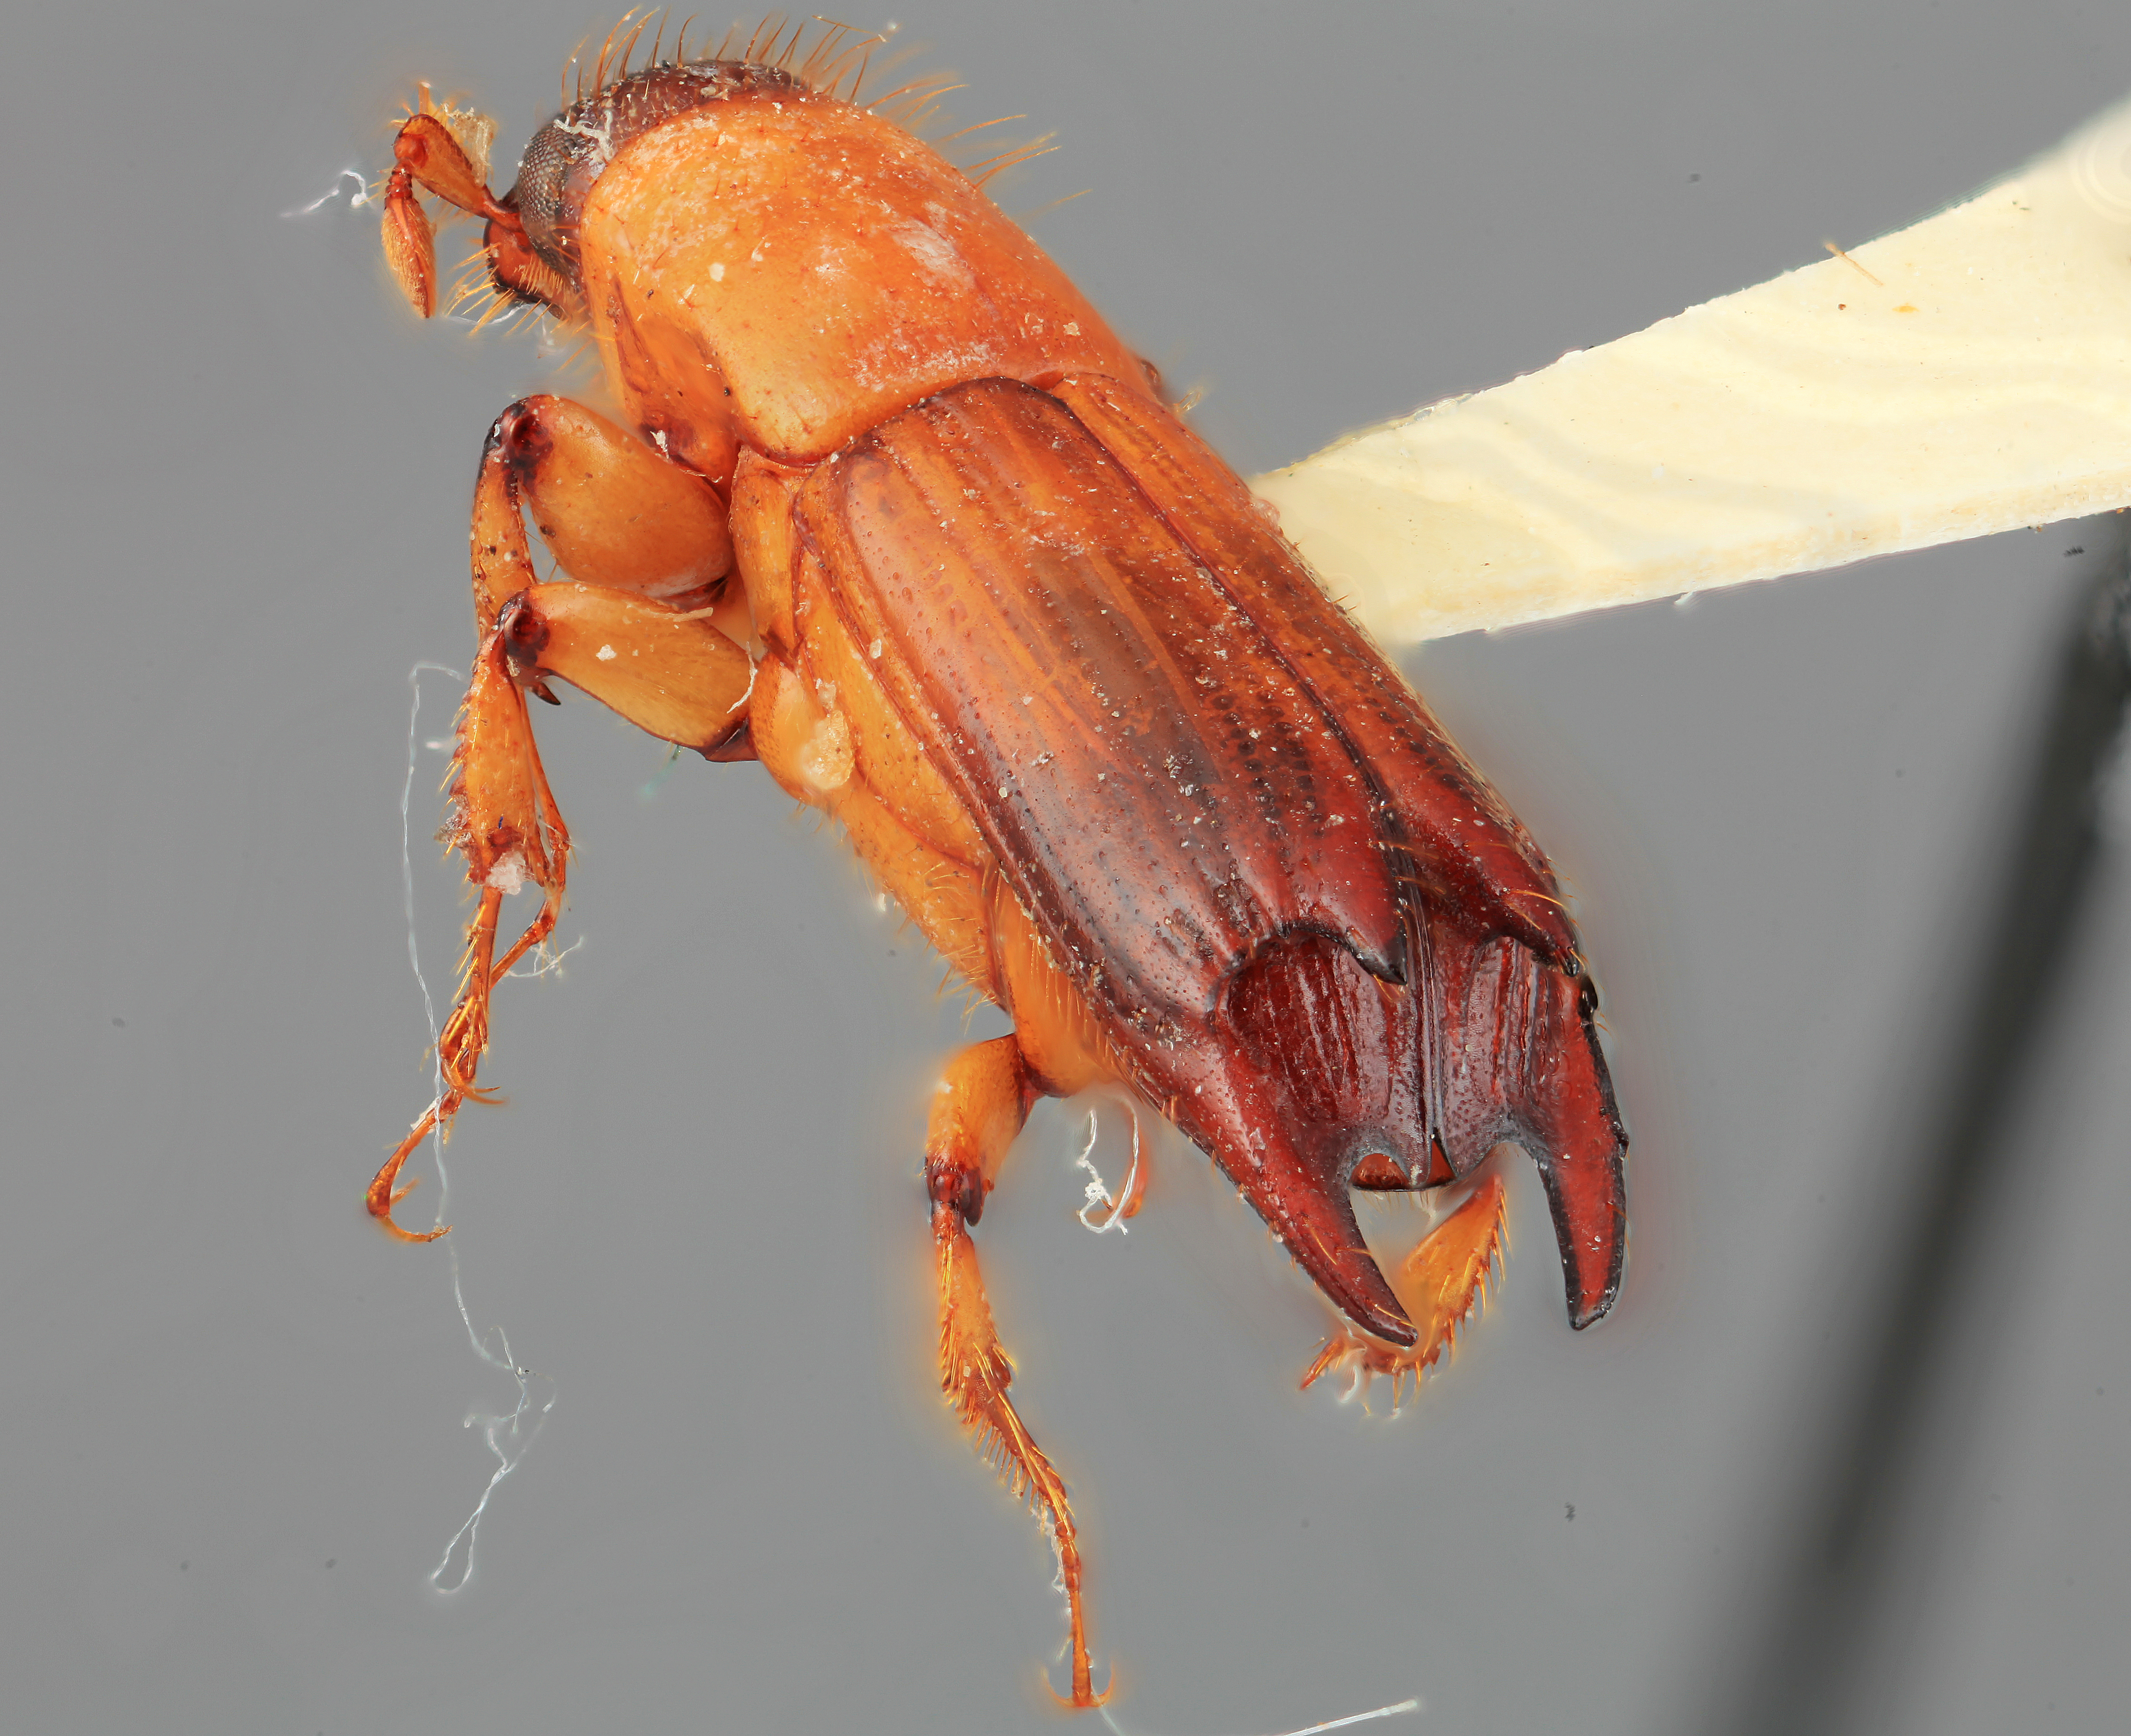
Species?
Tesserocerus forceps
